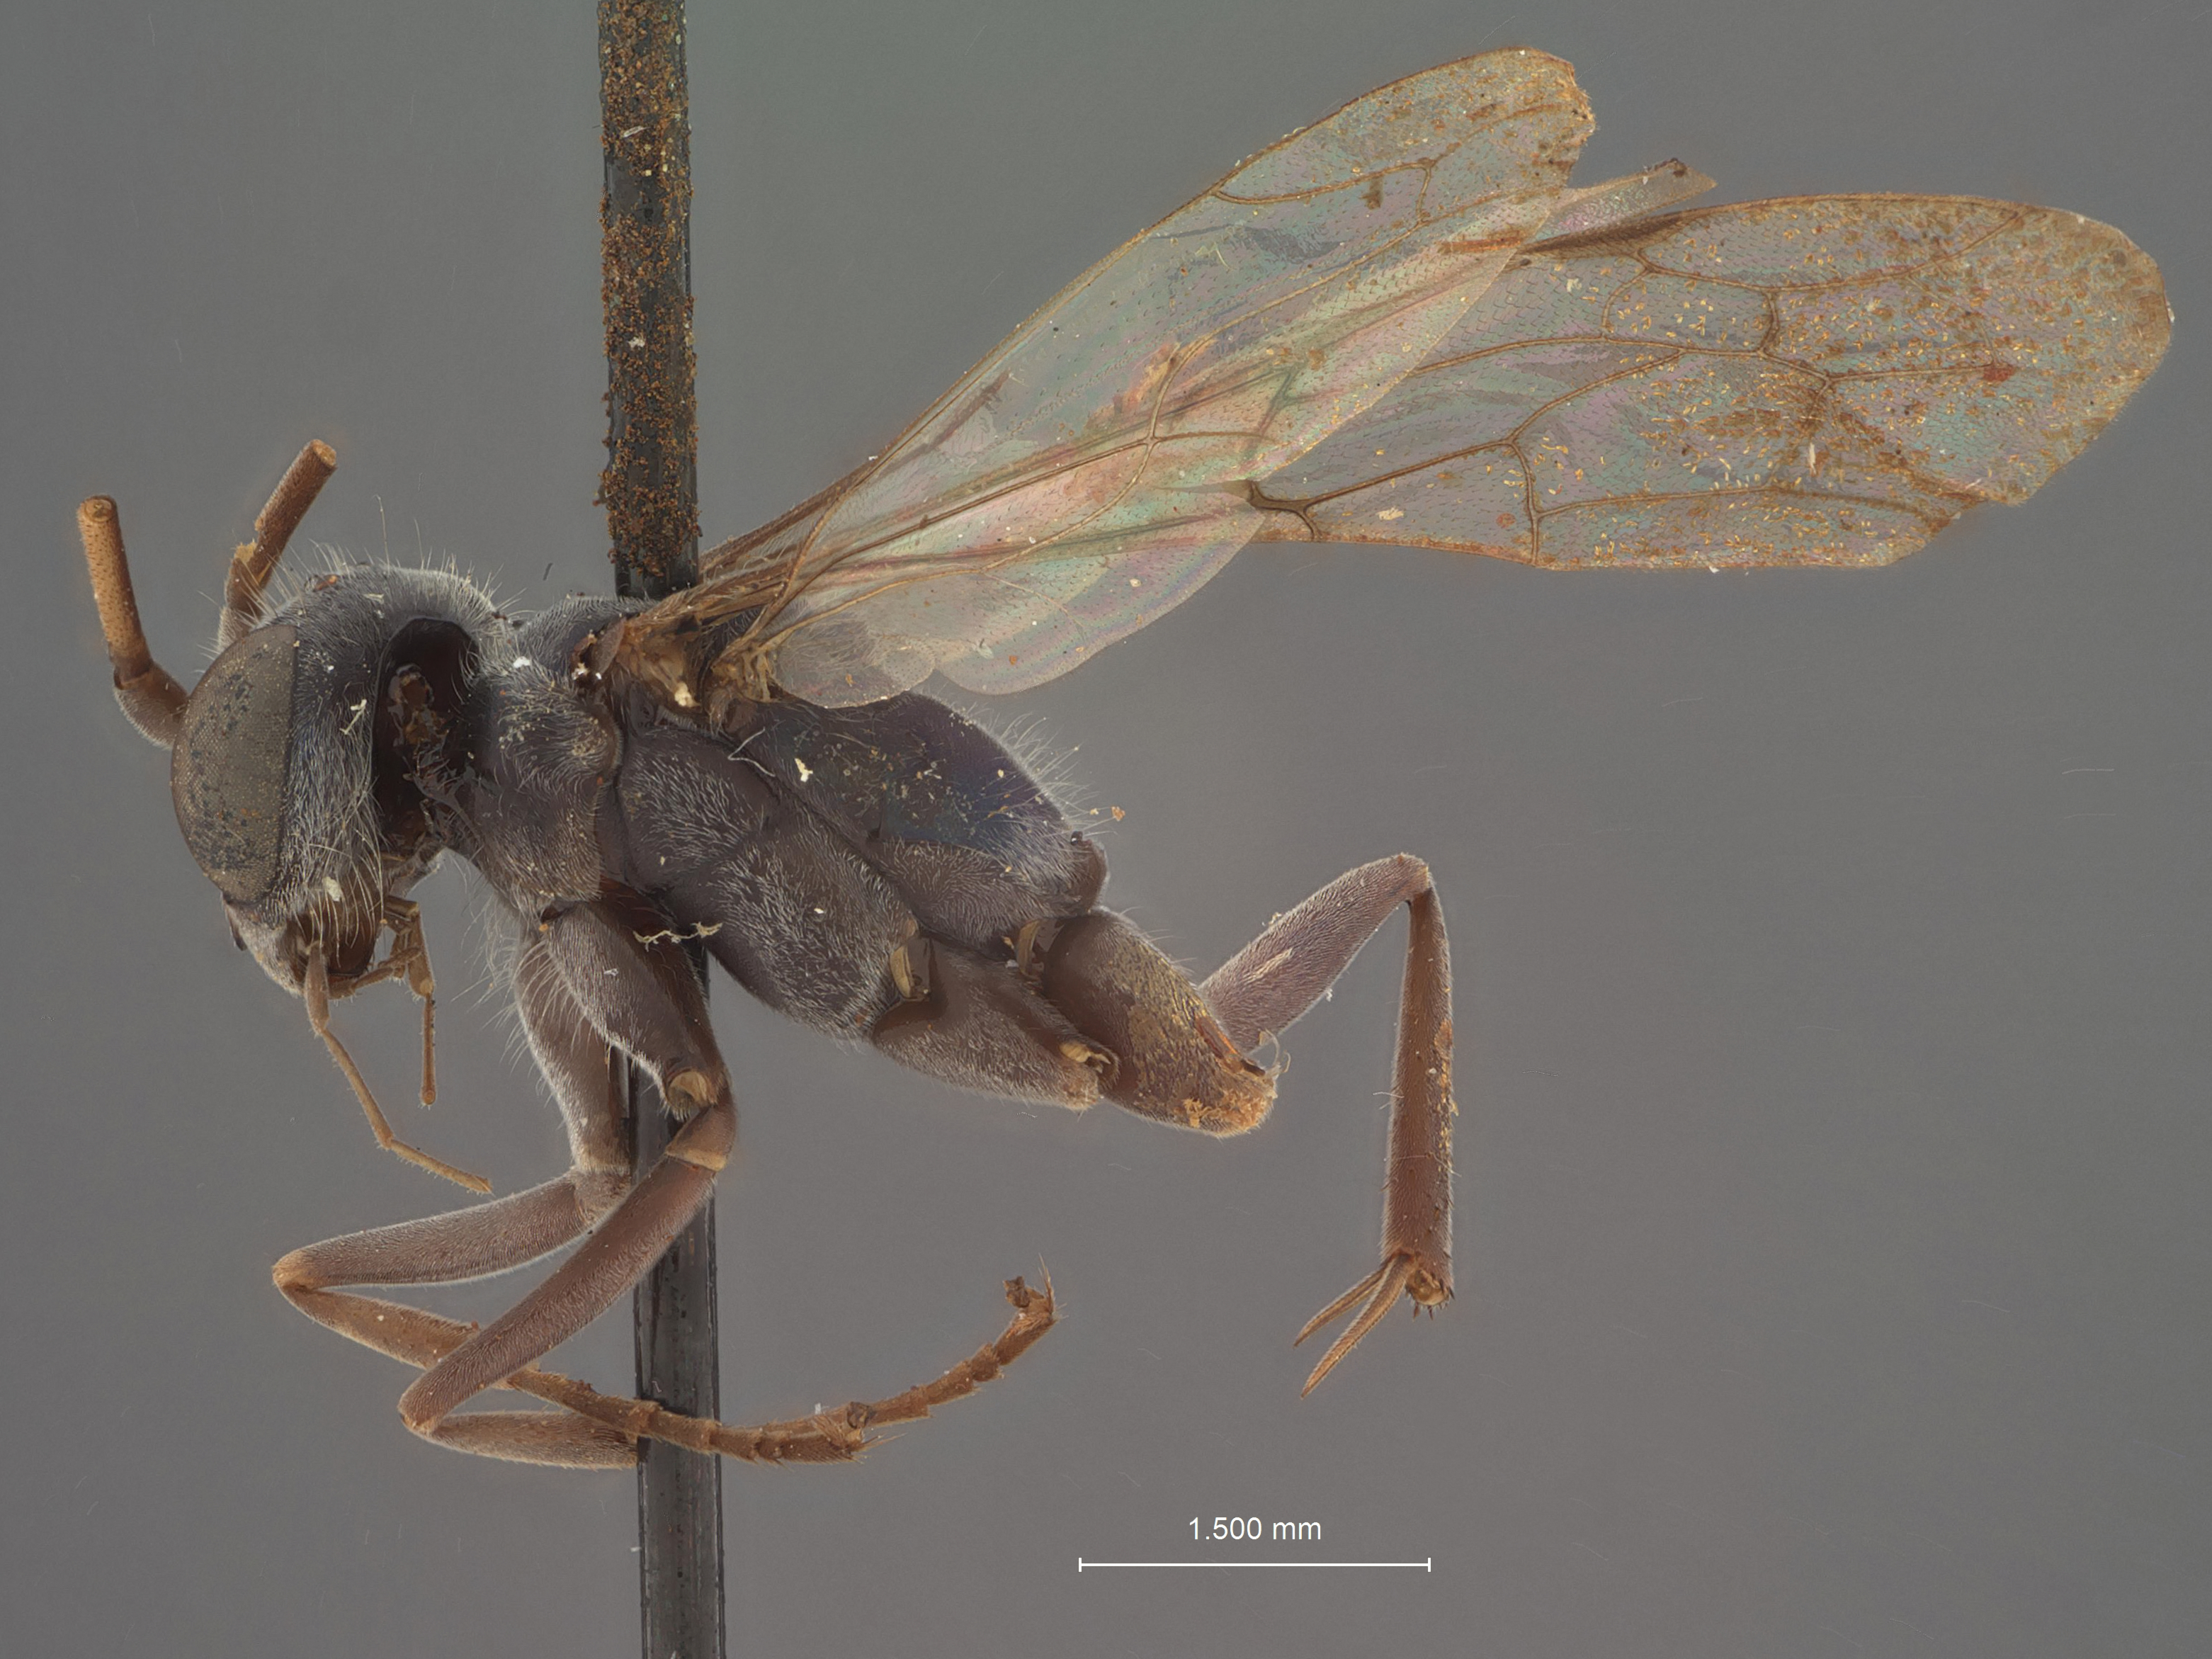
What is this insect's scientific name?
Pseudagenia ilione
